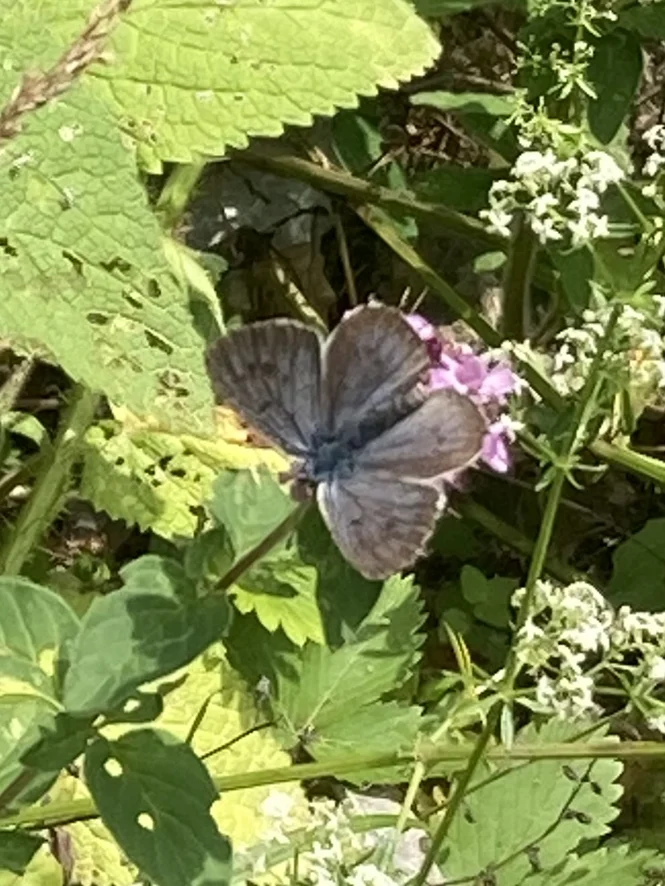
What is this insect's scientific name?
Phengaris arion (also Maculinea arion)
